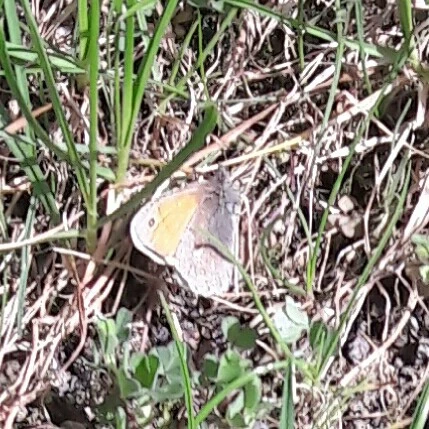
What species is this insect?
Coenonympha pamphilus
